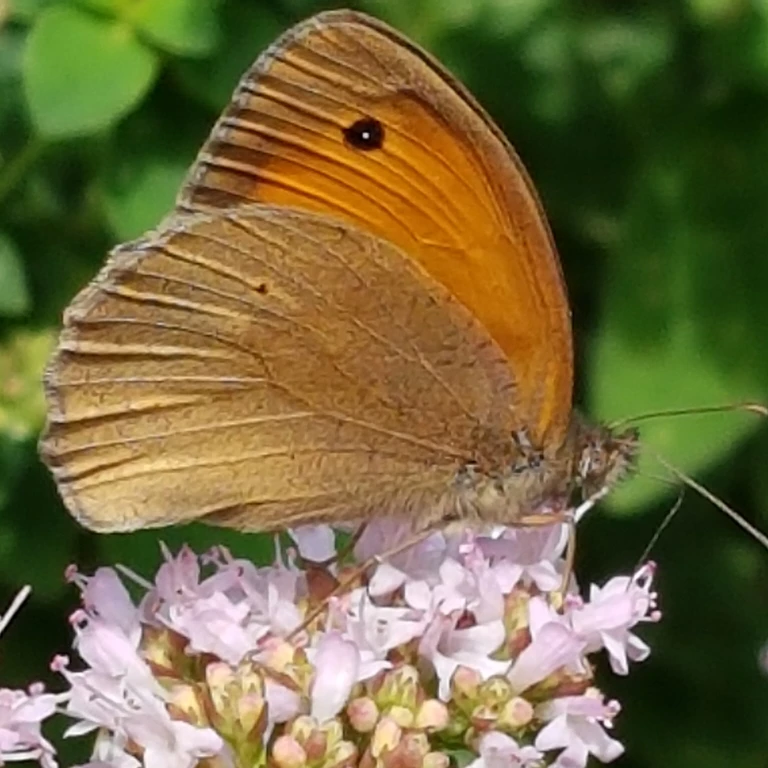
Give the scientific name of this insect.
Maniola jurtina
